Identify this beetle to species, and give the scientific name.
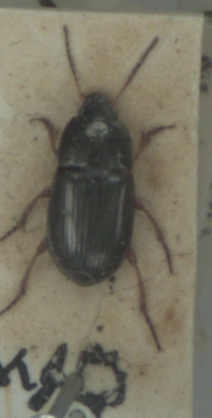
Amara familiaris
